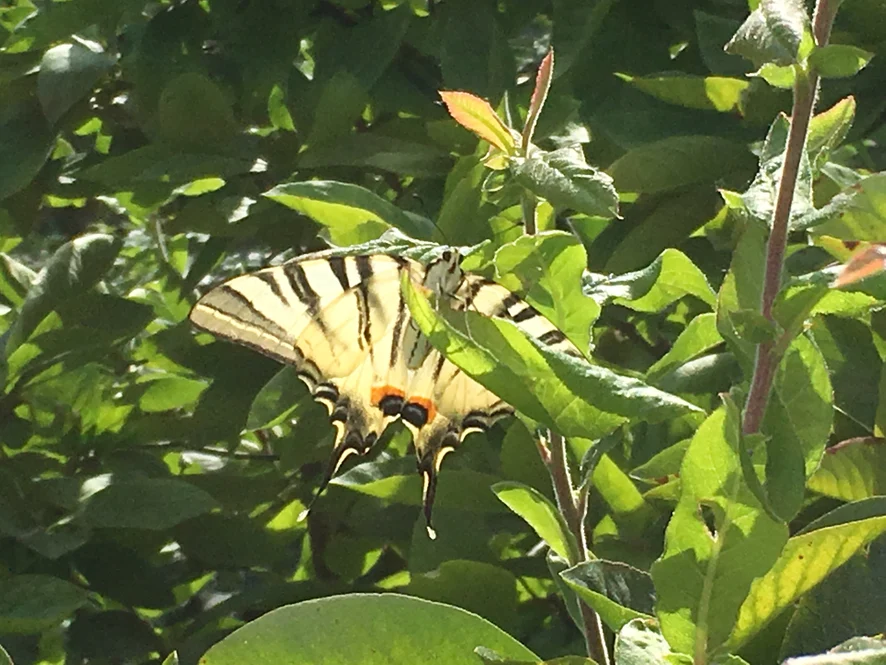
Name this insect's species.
Iphiclides podalirius
